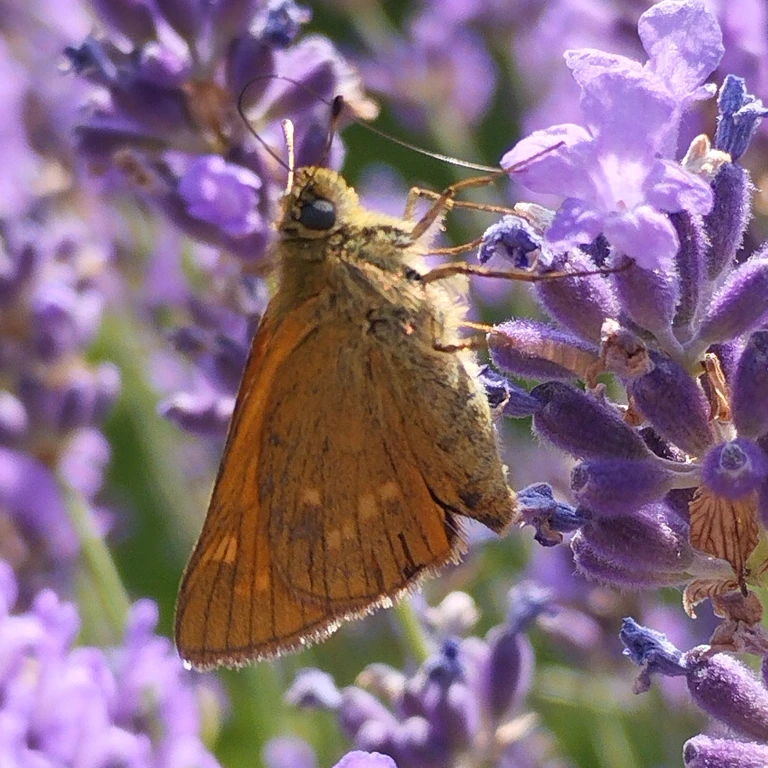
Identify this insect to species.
Ochlodes sylvanus (also Ochlodes venata)
